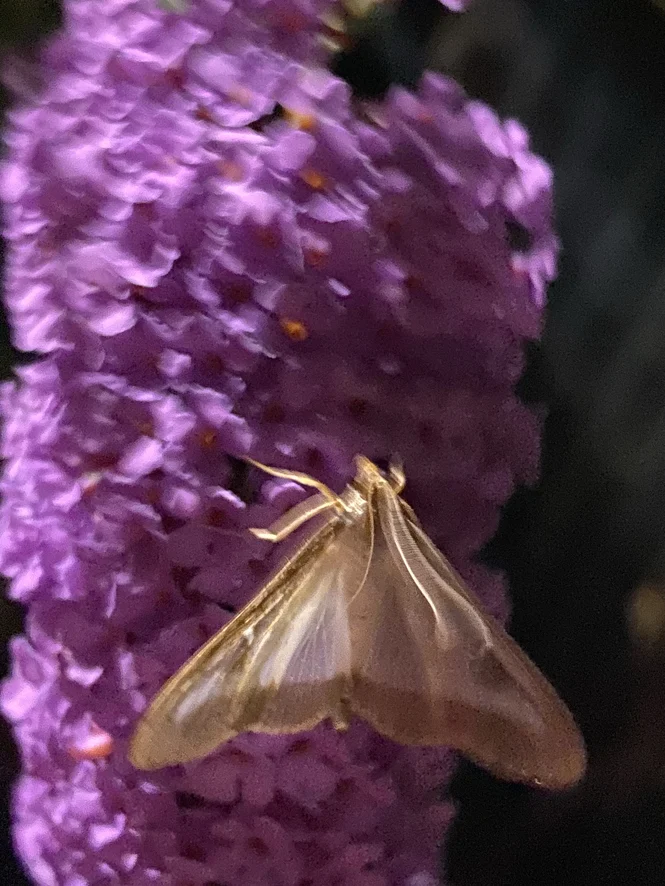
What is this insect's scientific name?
Cydalima perspectalis
